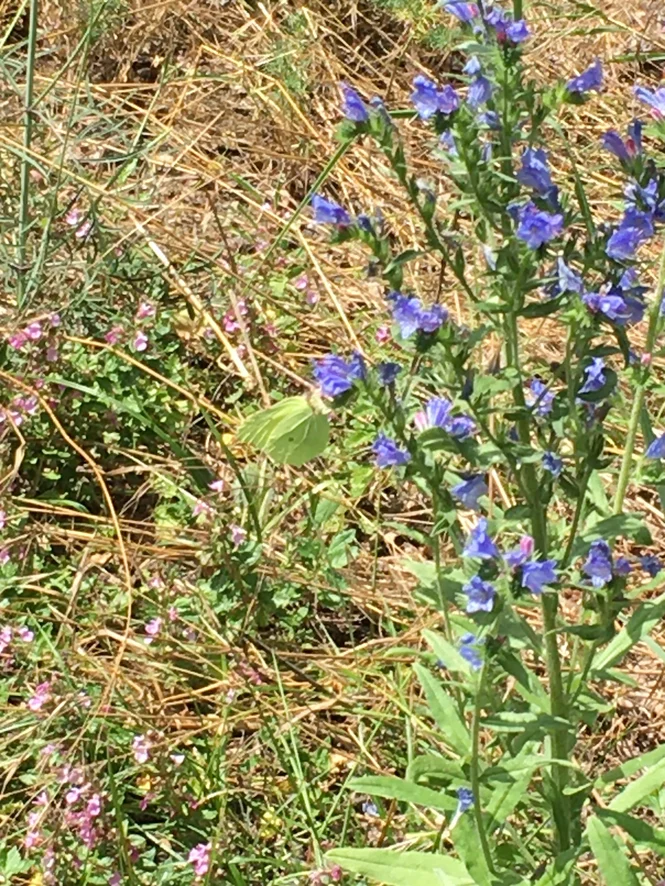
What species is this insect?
Gonepteryx rhamni
